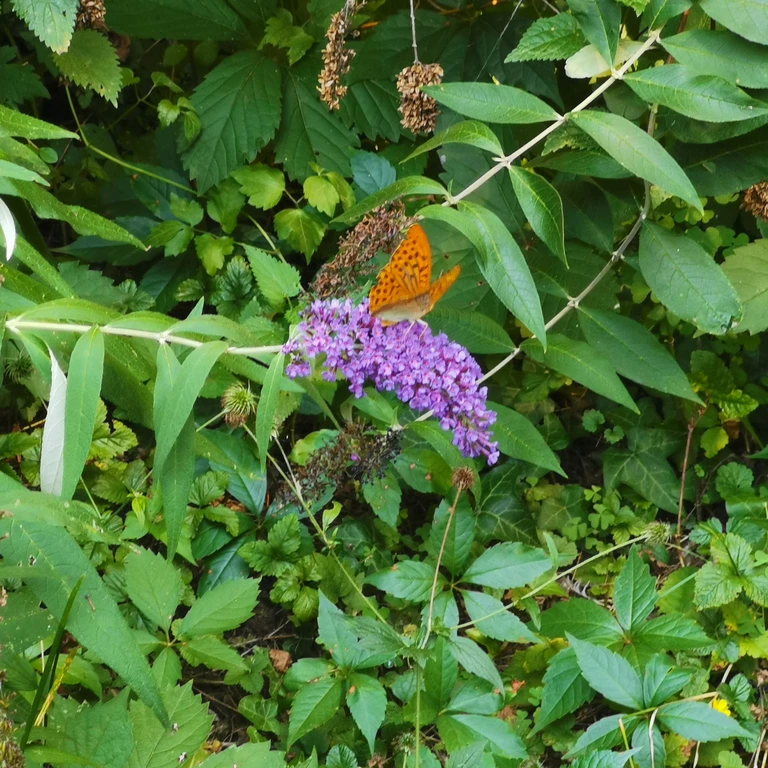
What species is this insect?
Argynnis paphia
